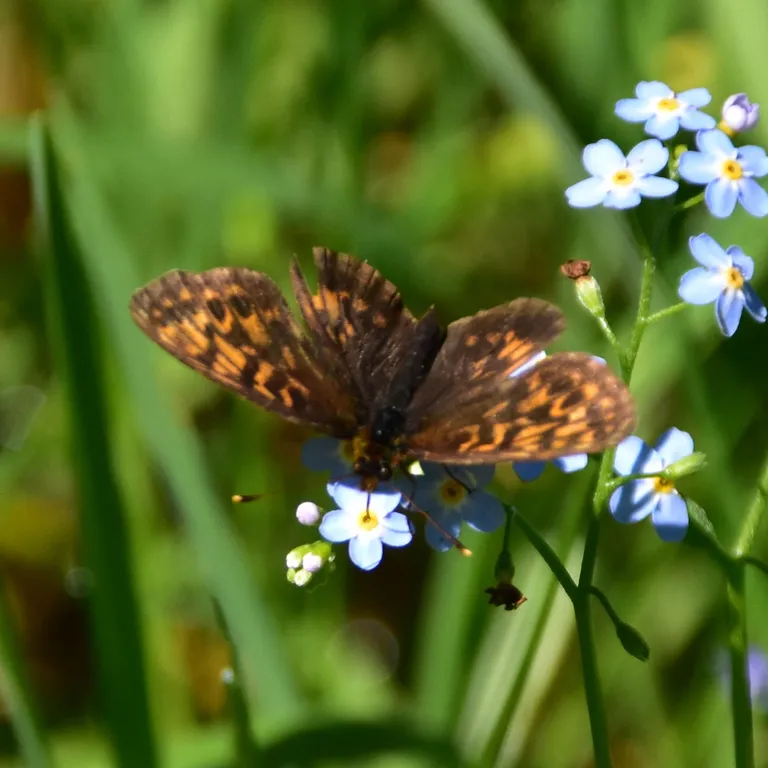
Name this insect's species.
Boloria thore
